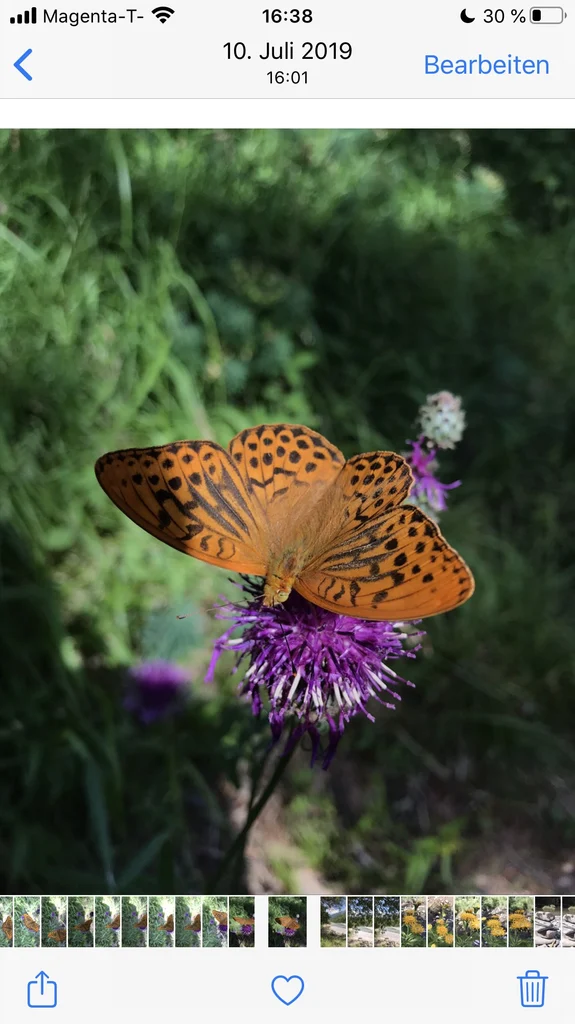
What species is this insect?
Argynnis paphia
